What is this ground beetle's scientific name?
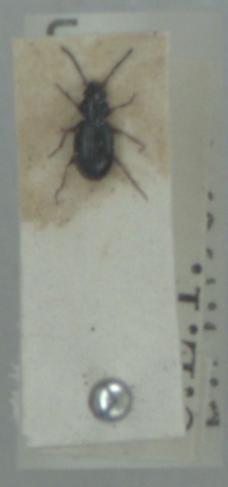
Bembidion gilvipes
